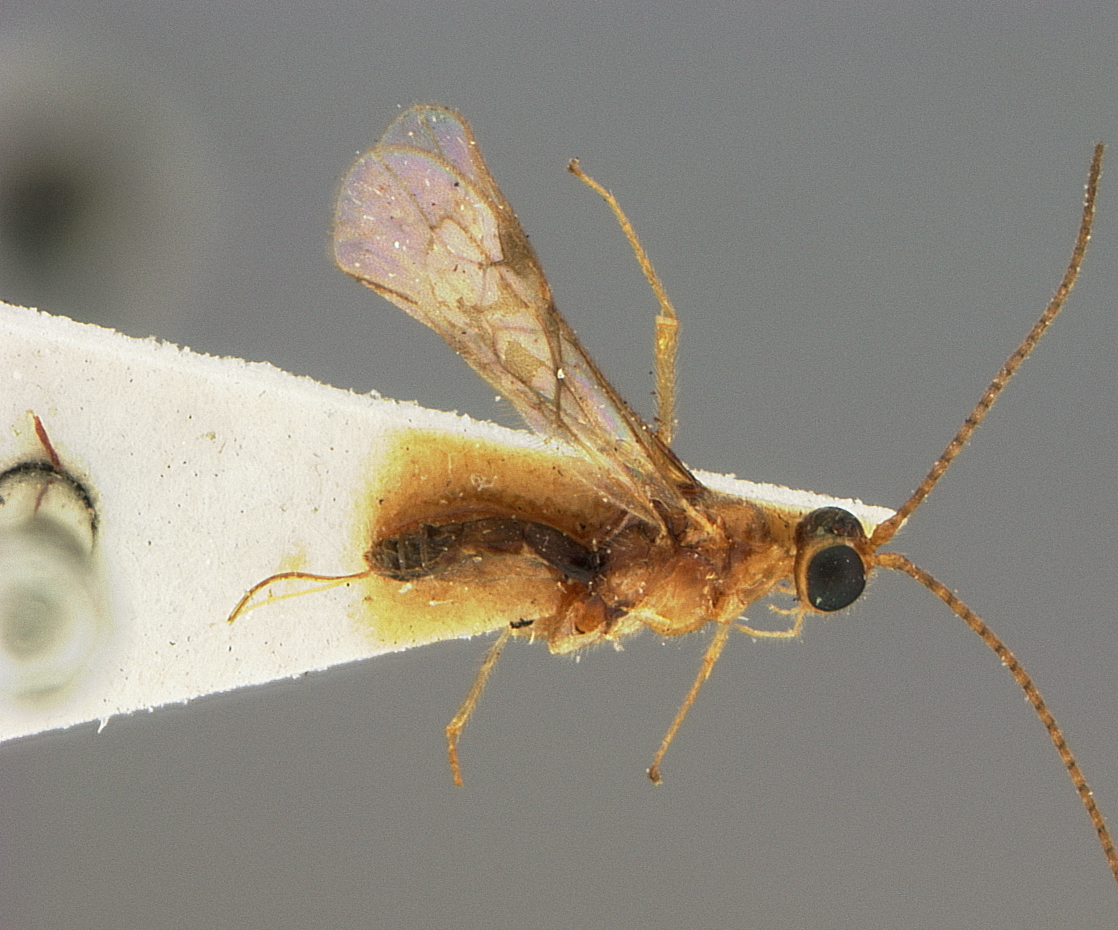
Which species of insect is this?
Rhyssalus brunneiventris
